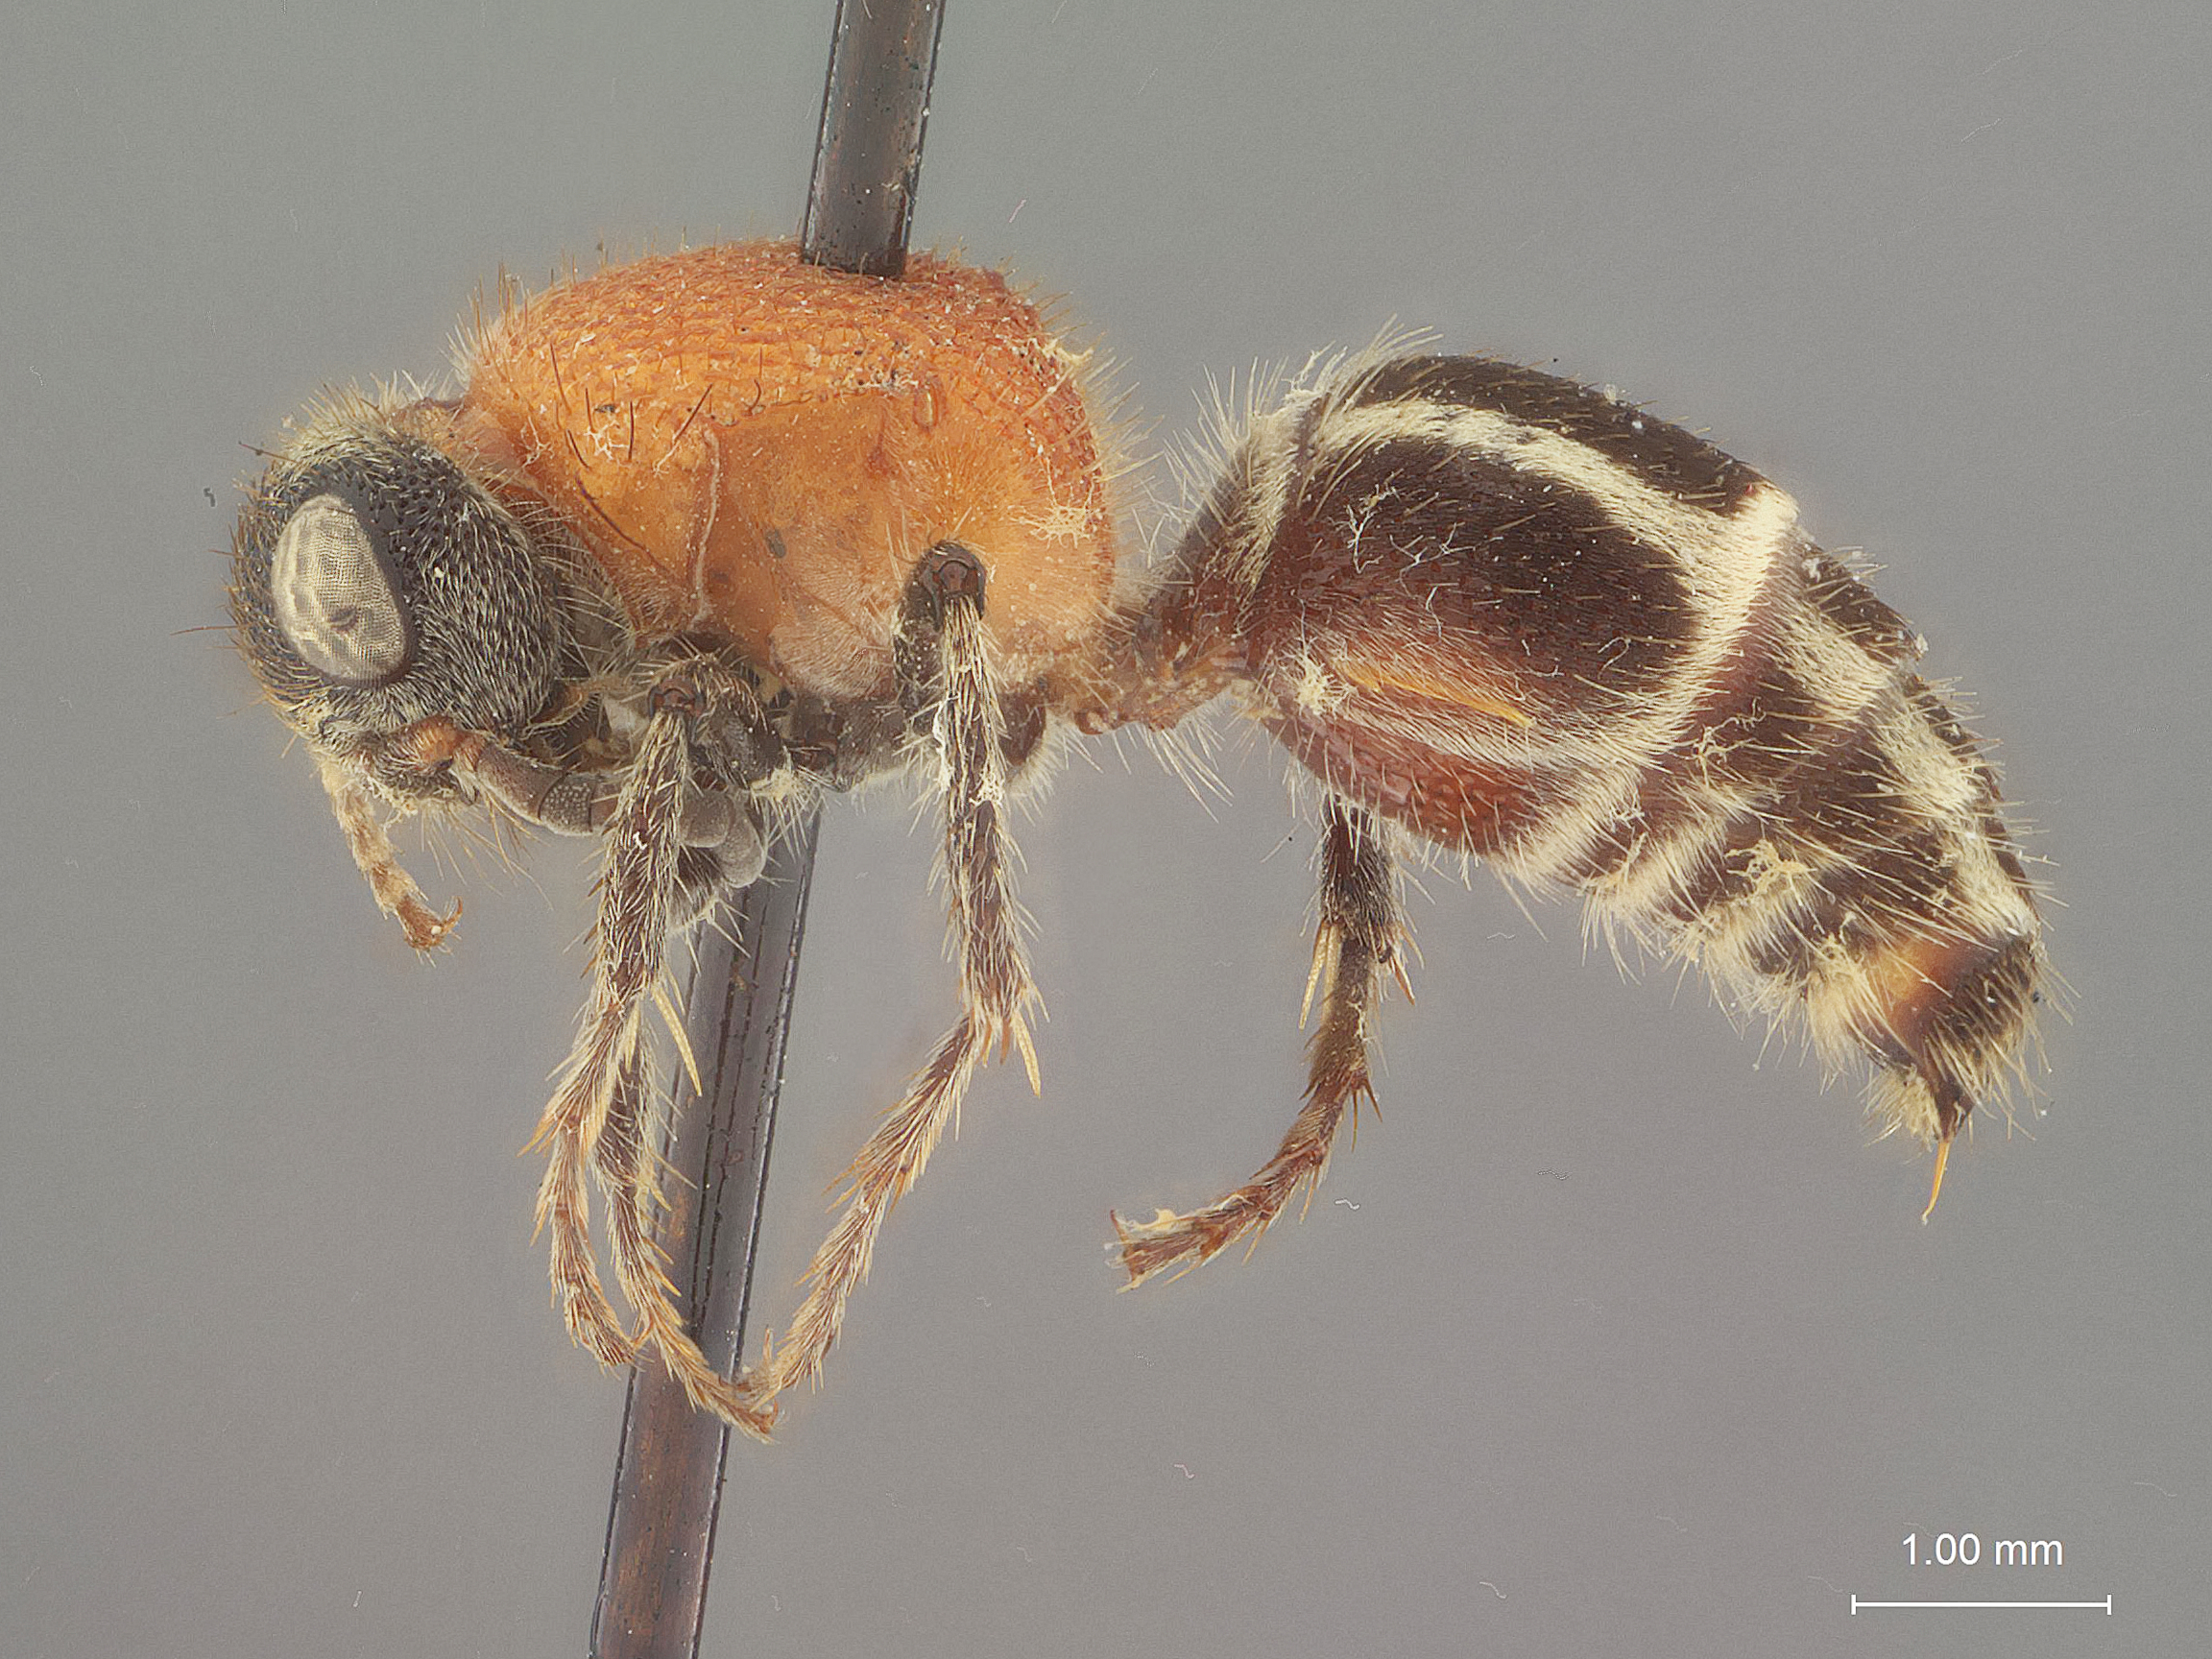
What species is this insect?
Timulla manni
